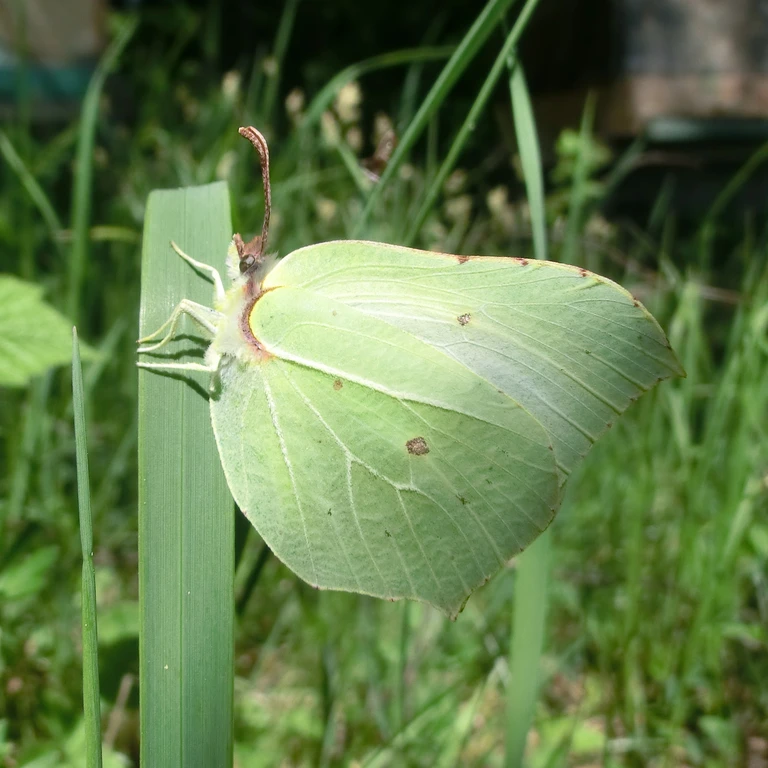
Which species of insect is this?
Gonepteryx rhamni
